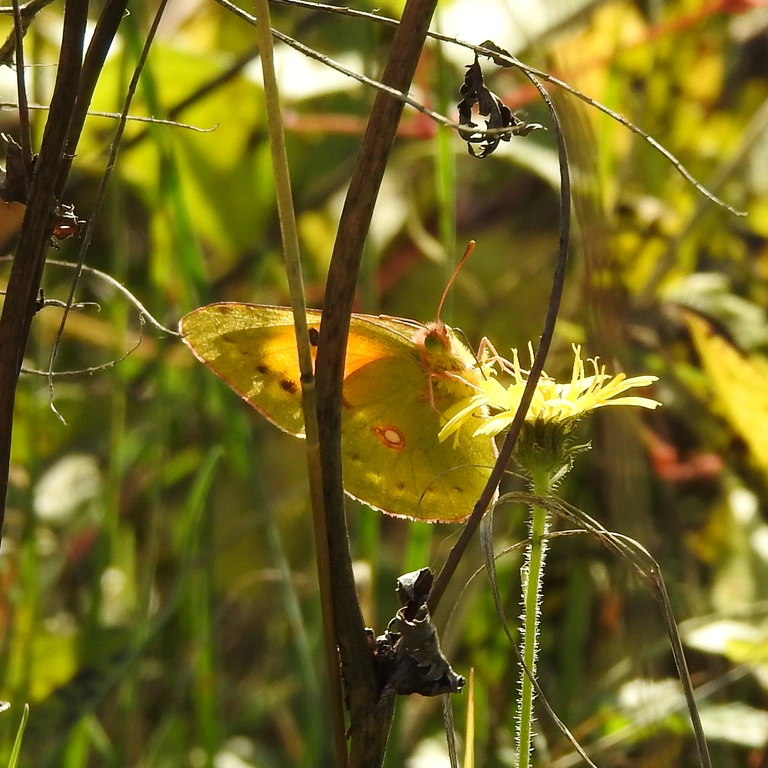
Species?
Colias croceus
